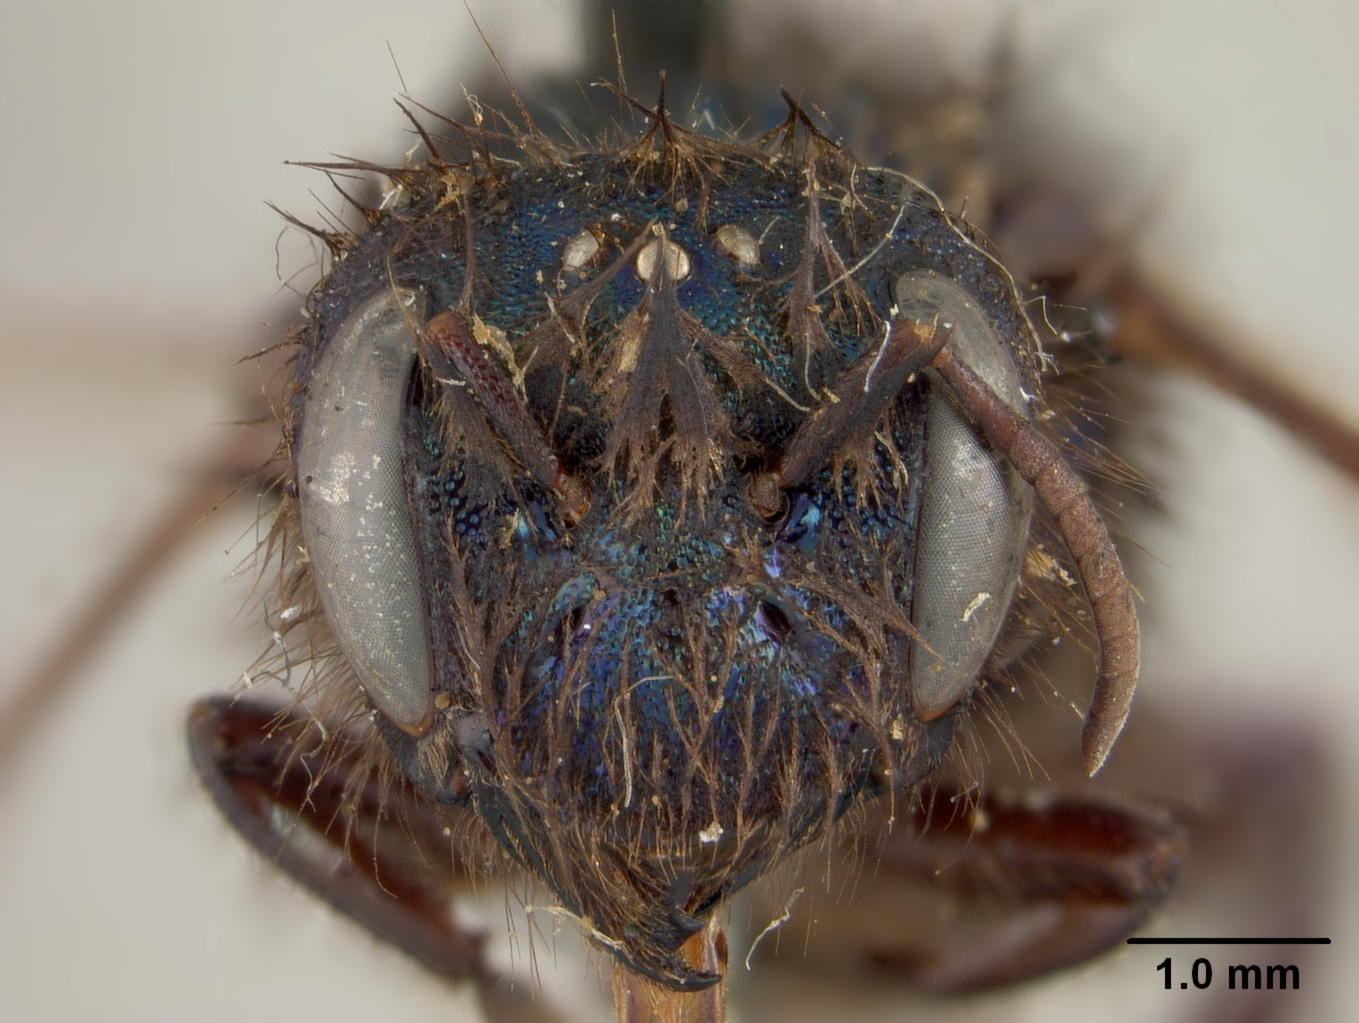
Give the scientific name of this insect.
Osmia ribifloris
